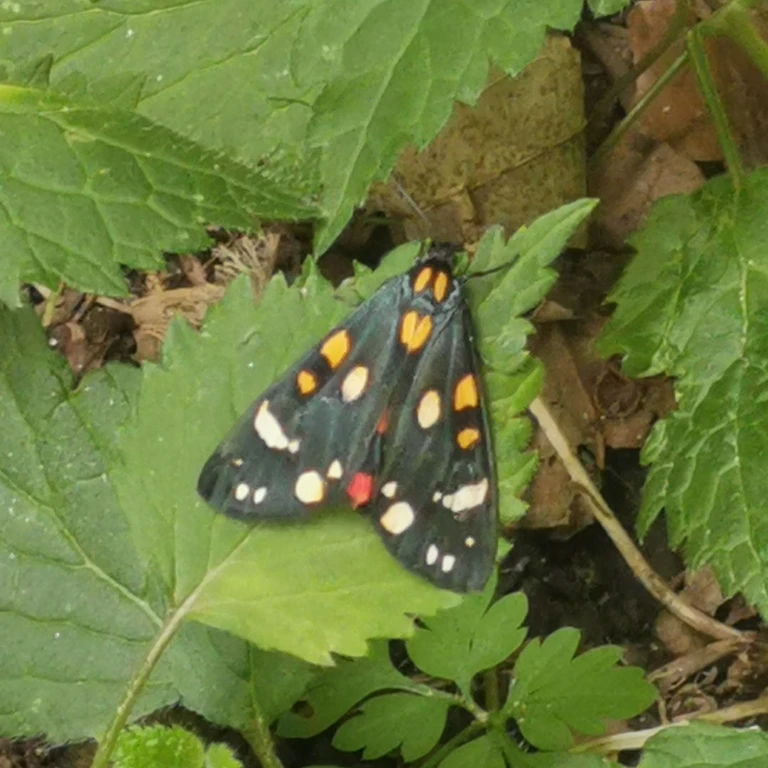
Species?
Callimorpha dominula
